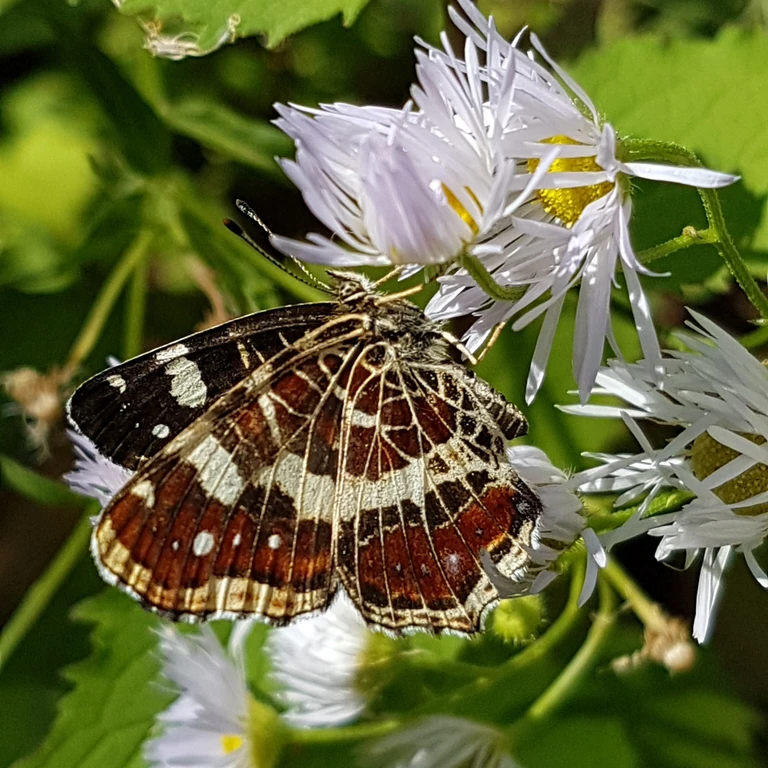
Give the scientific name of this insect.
Araschnia levana
